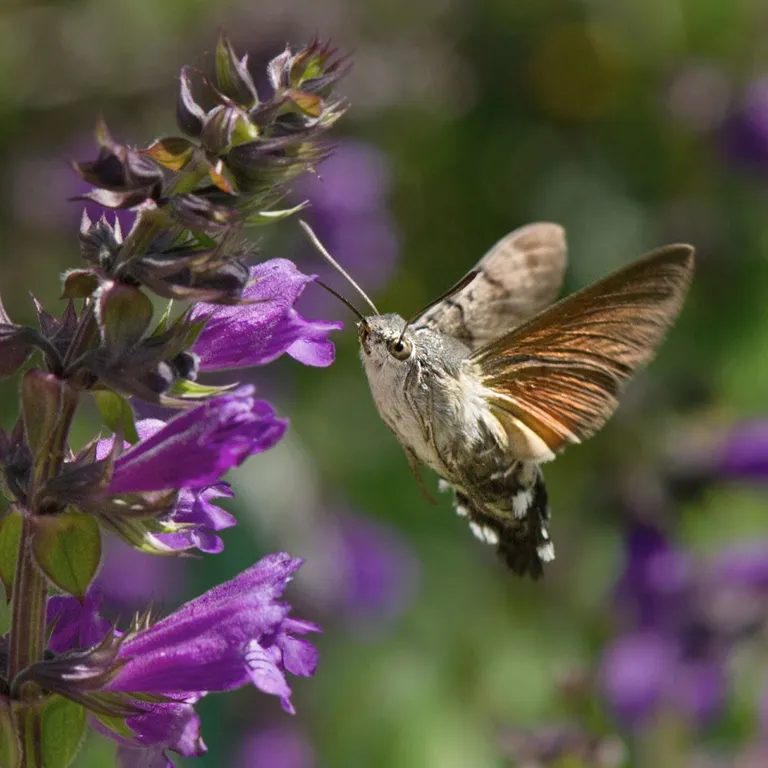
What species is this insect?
Macroglossum stellatarum
